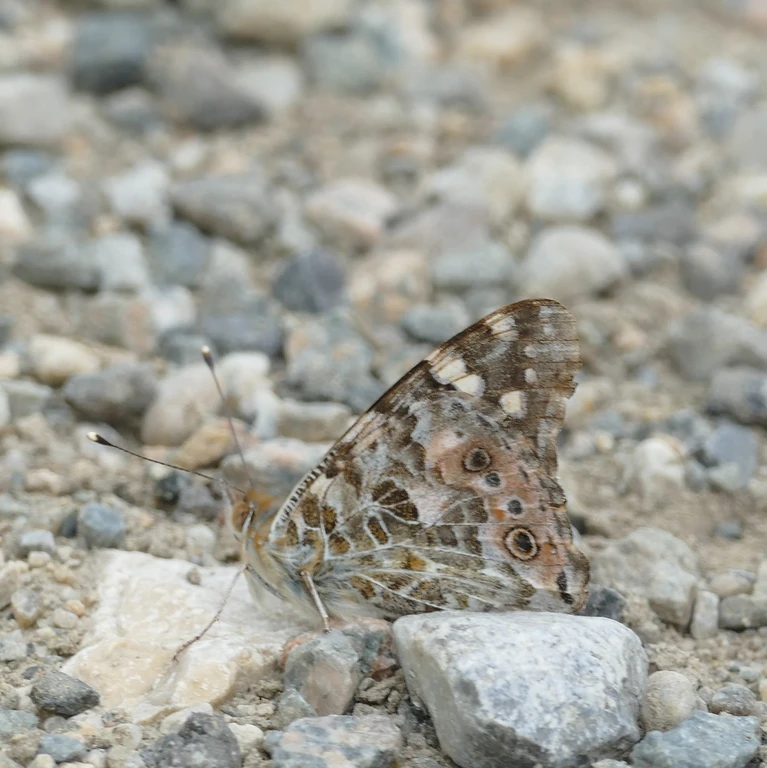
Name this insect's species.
Vanessa cardui
